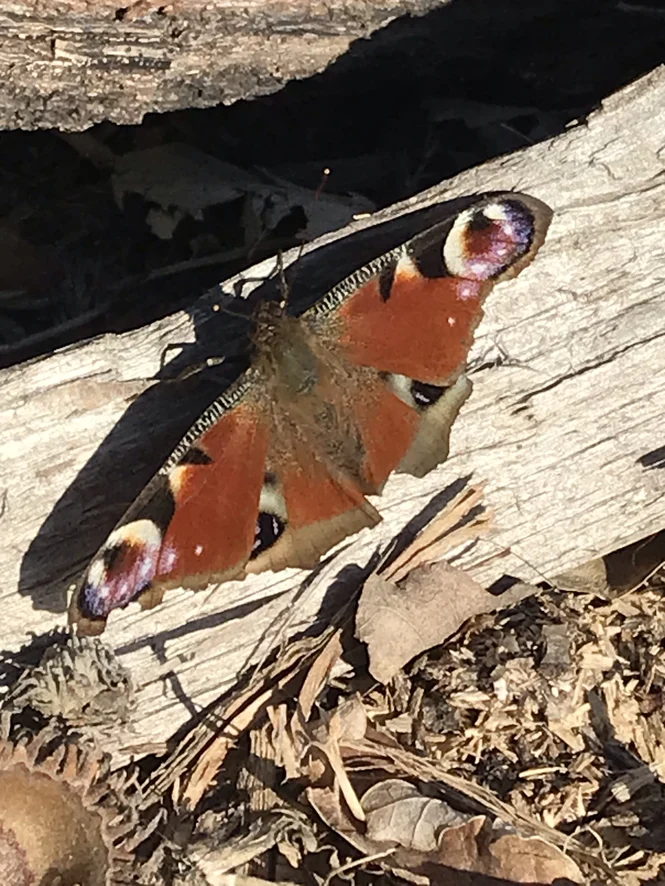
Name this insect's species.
Aglais io
